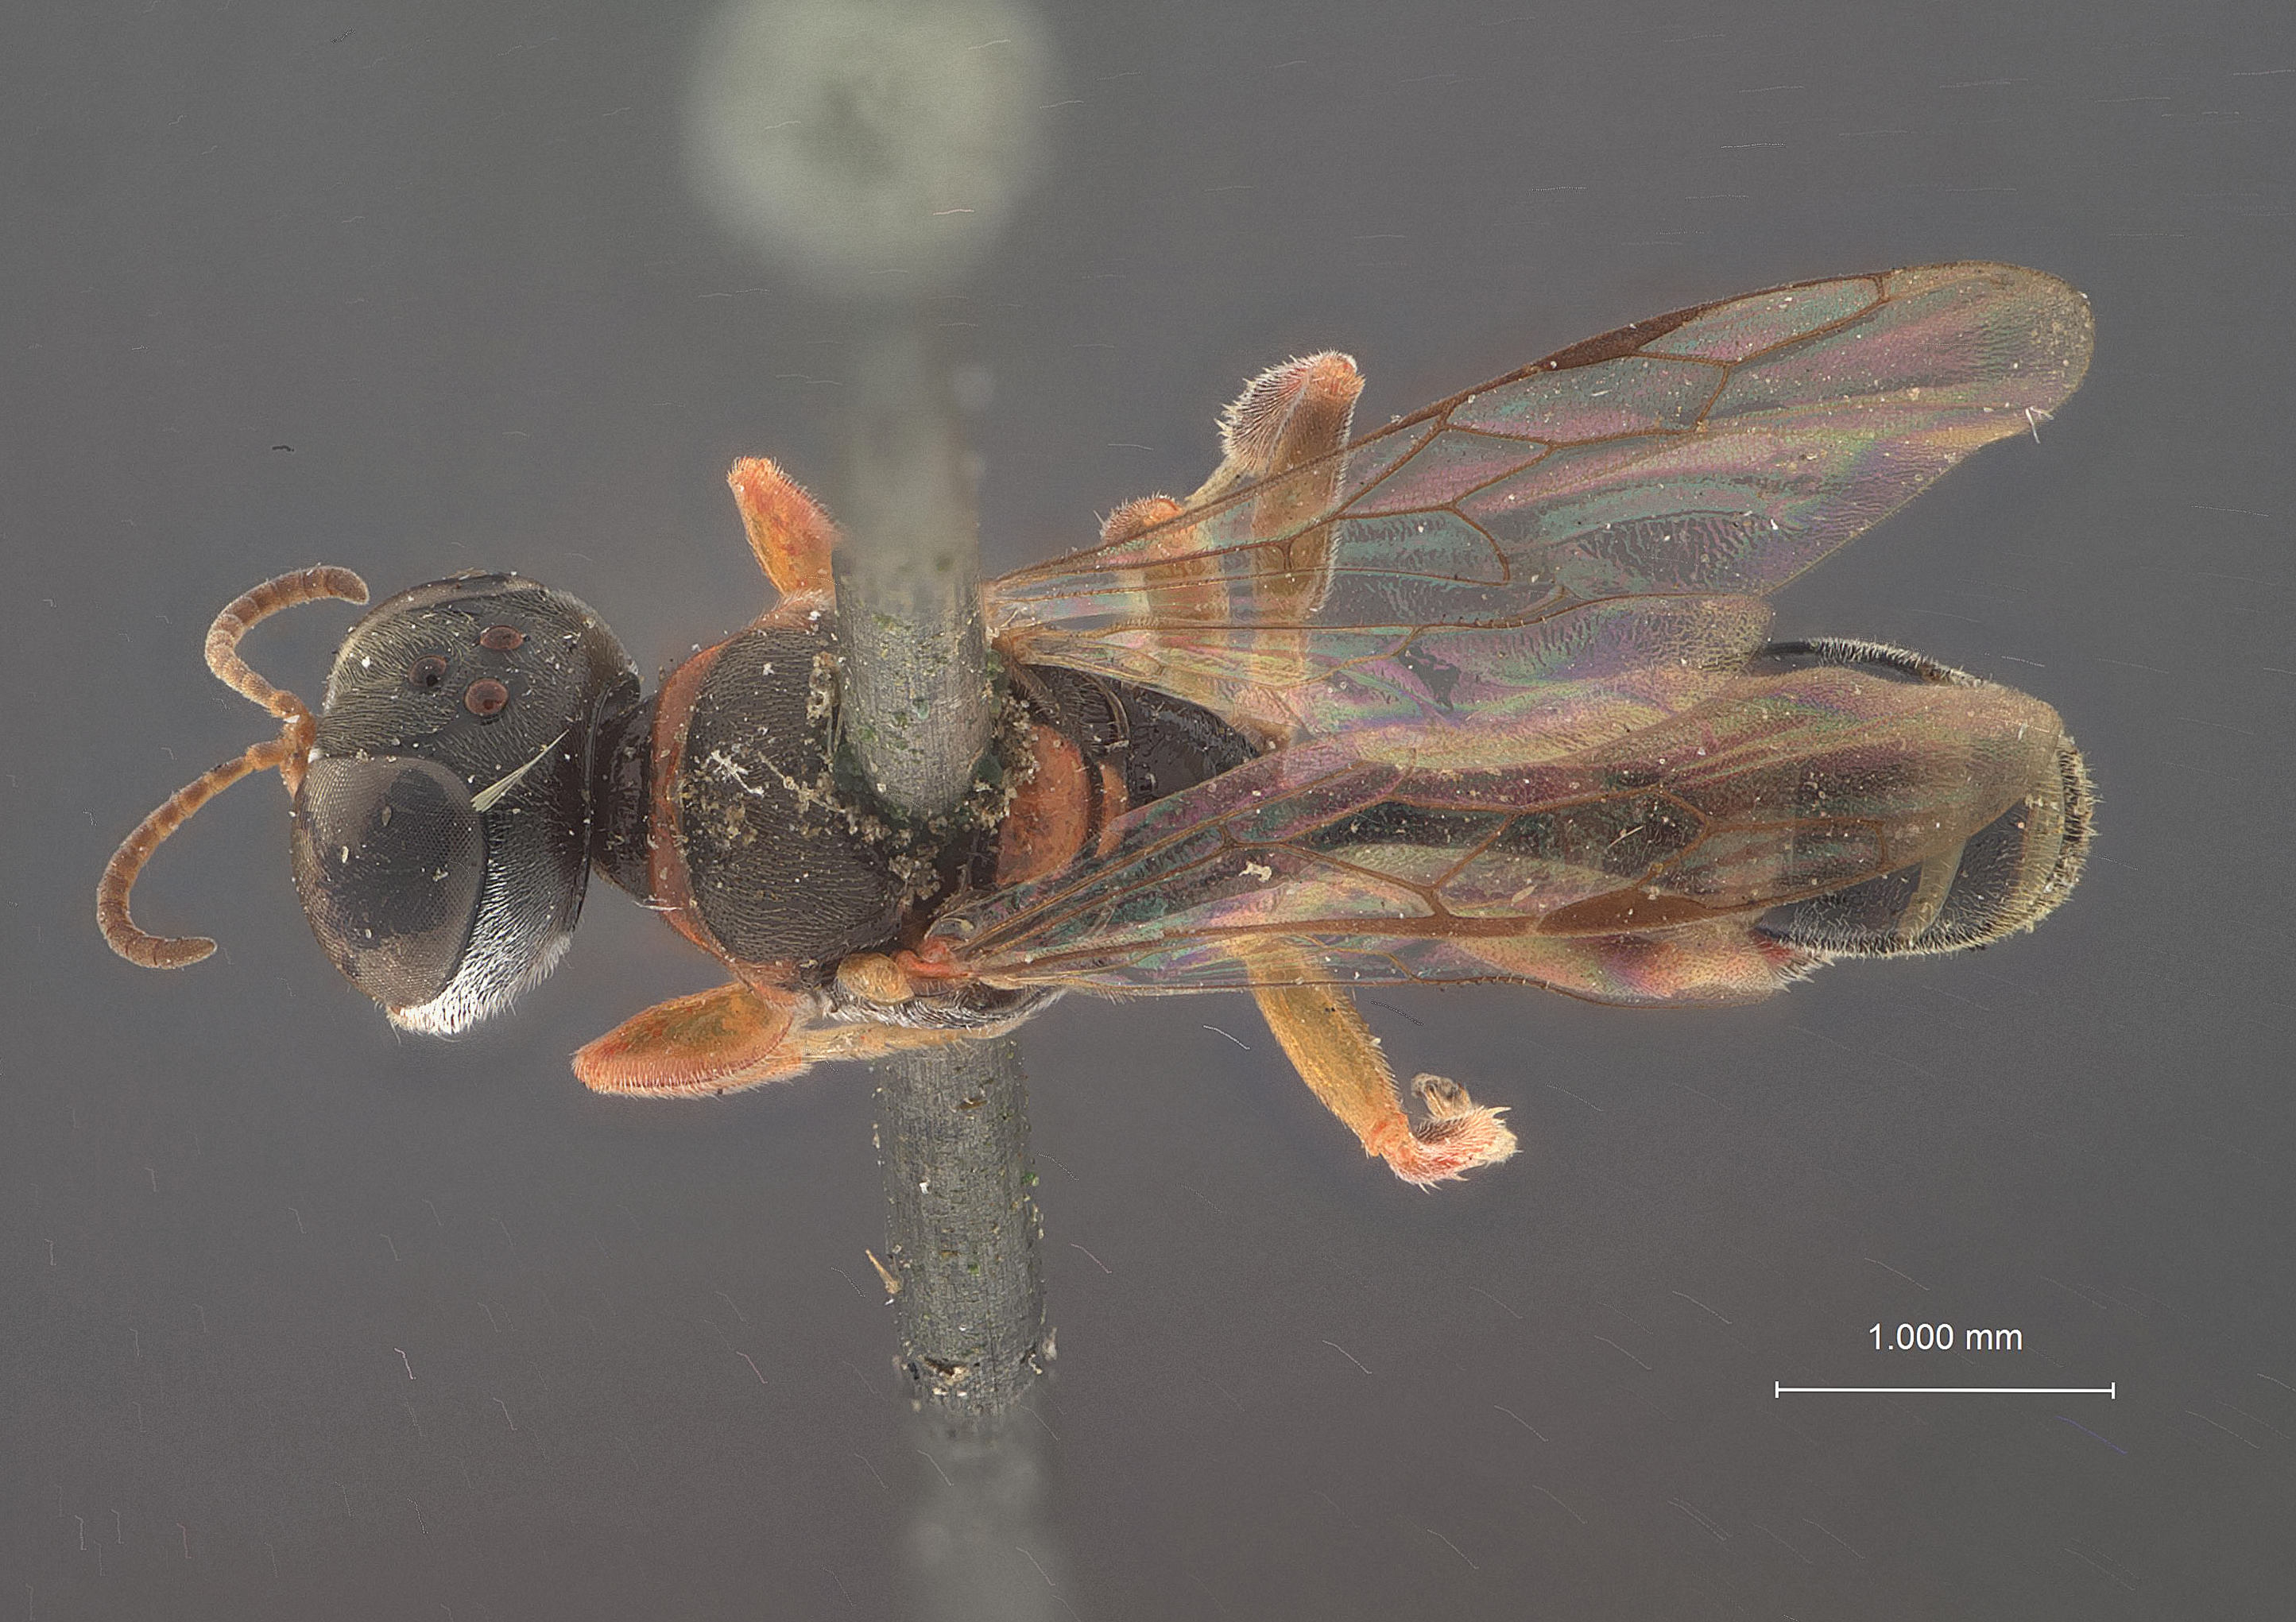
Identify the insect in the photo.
Crabro similis
